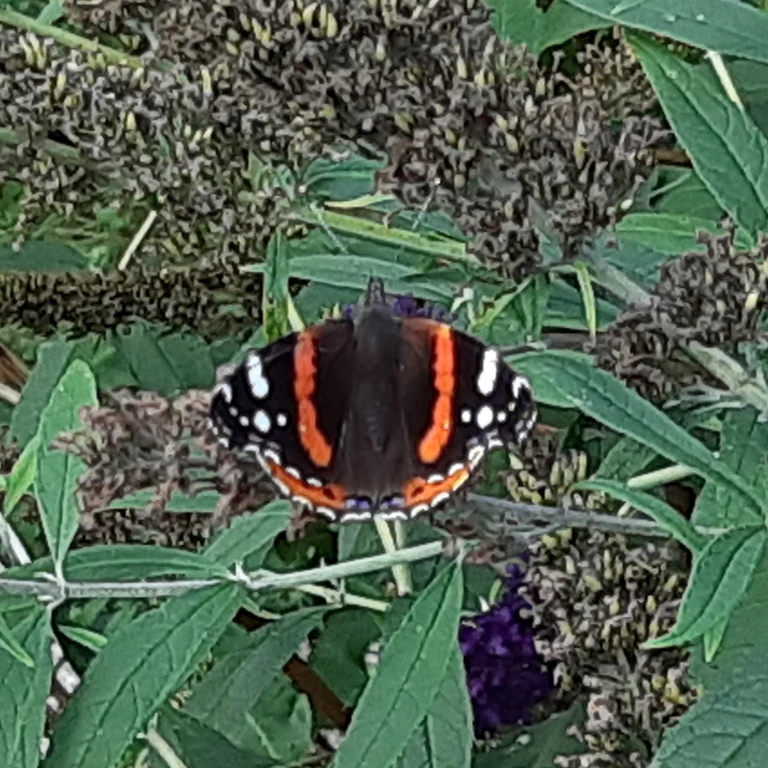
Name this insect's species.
Vanessa atalanta
